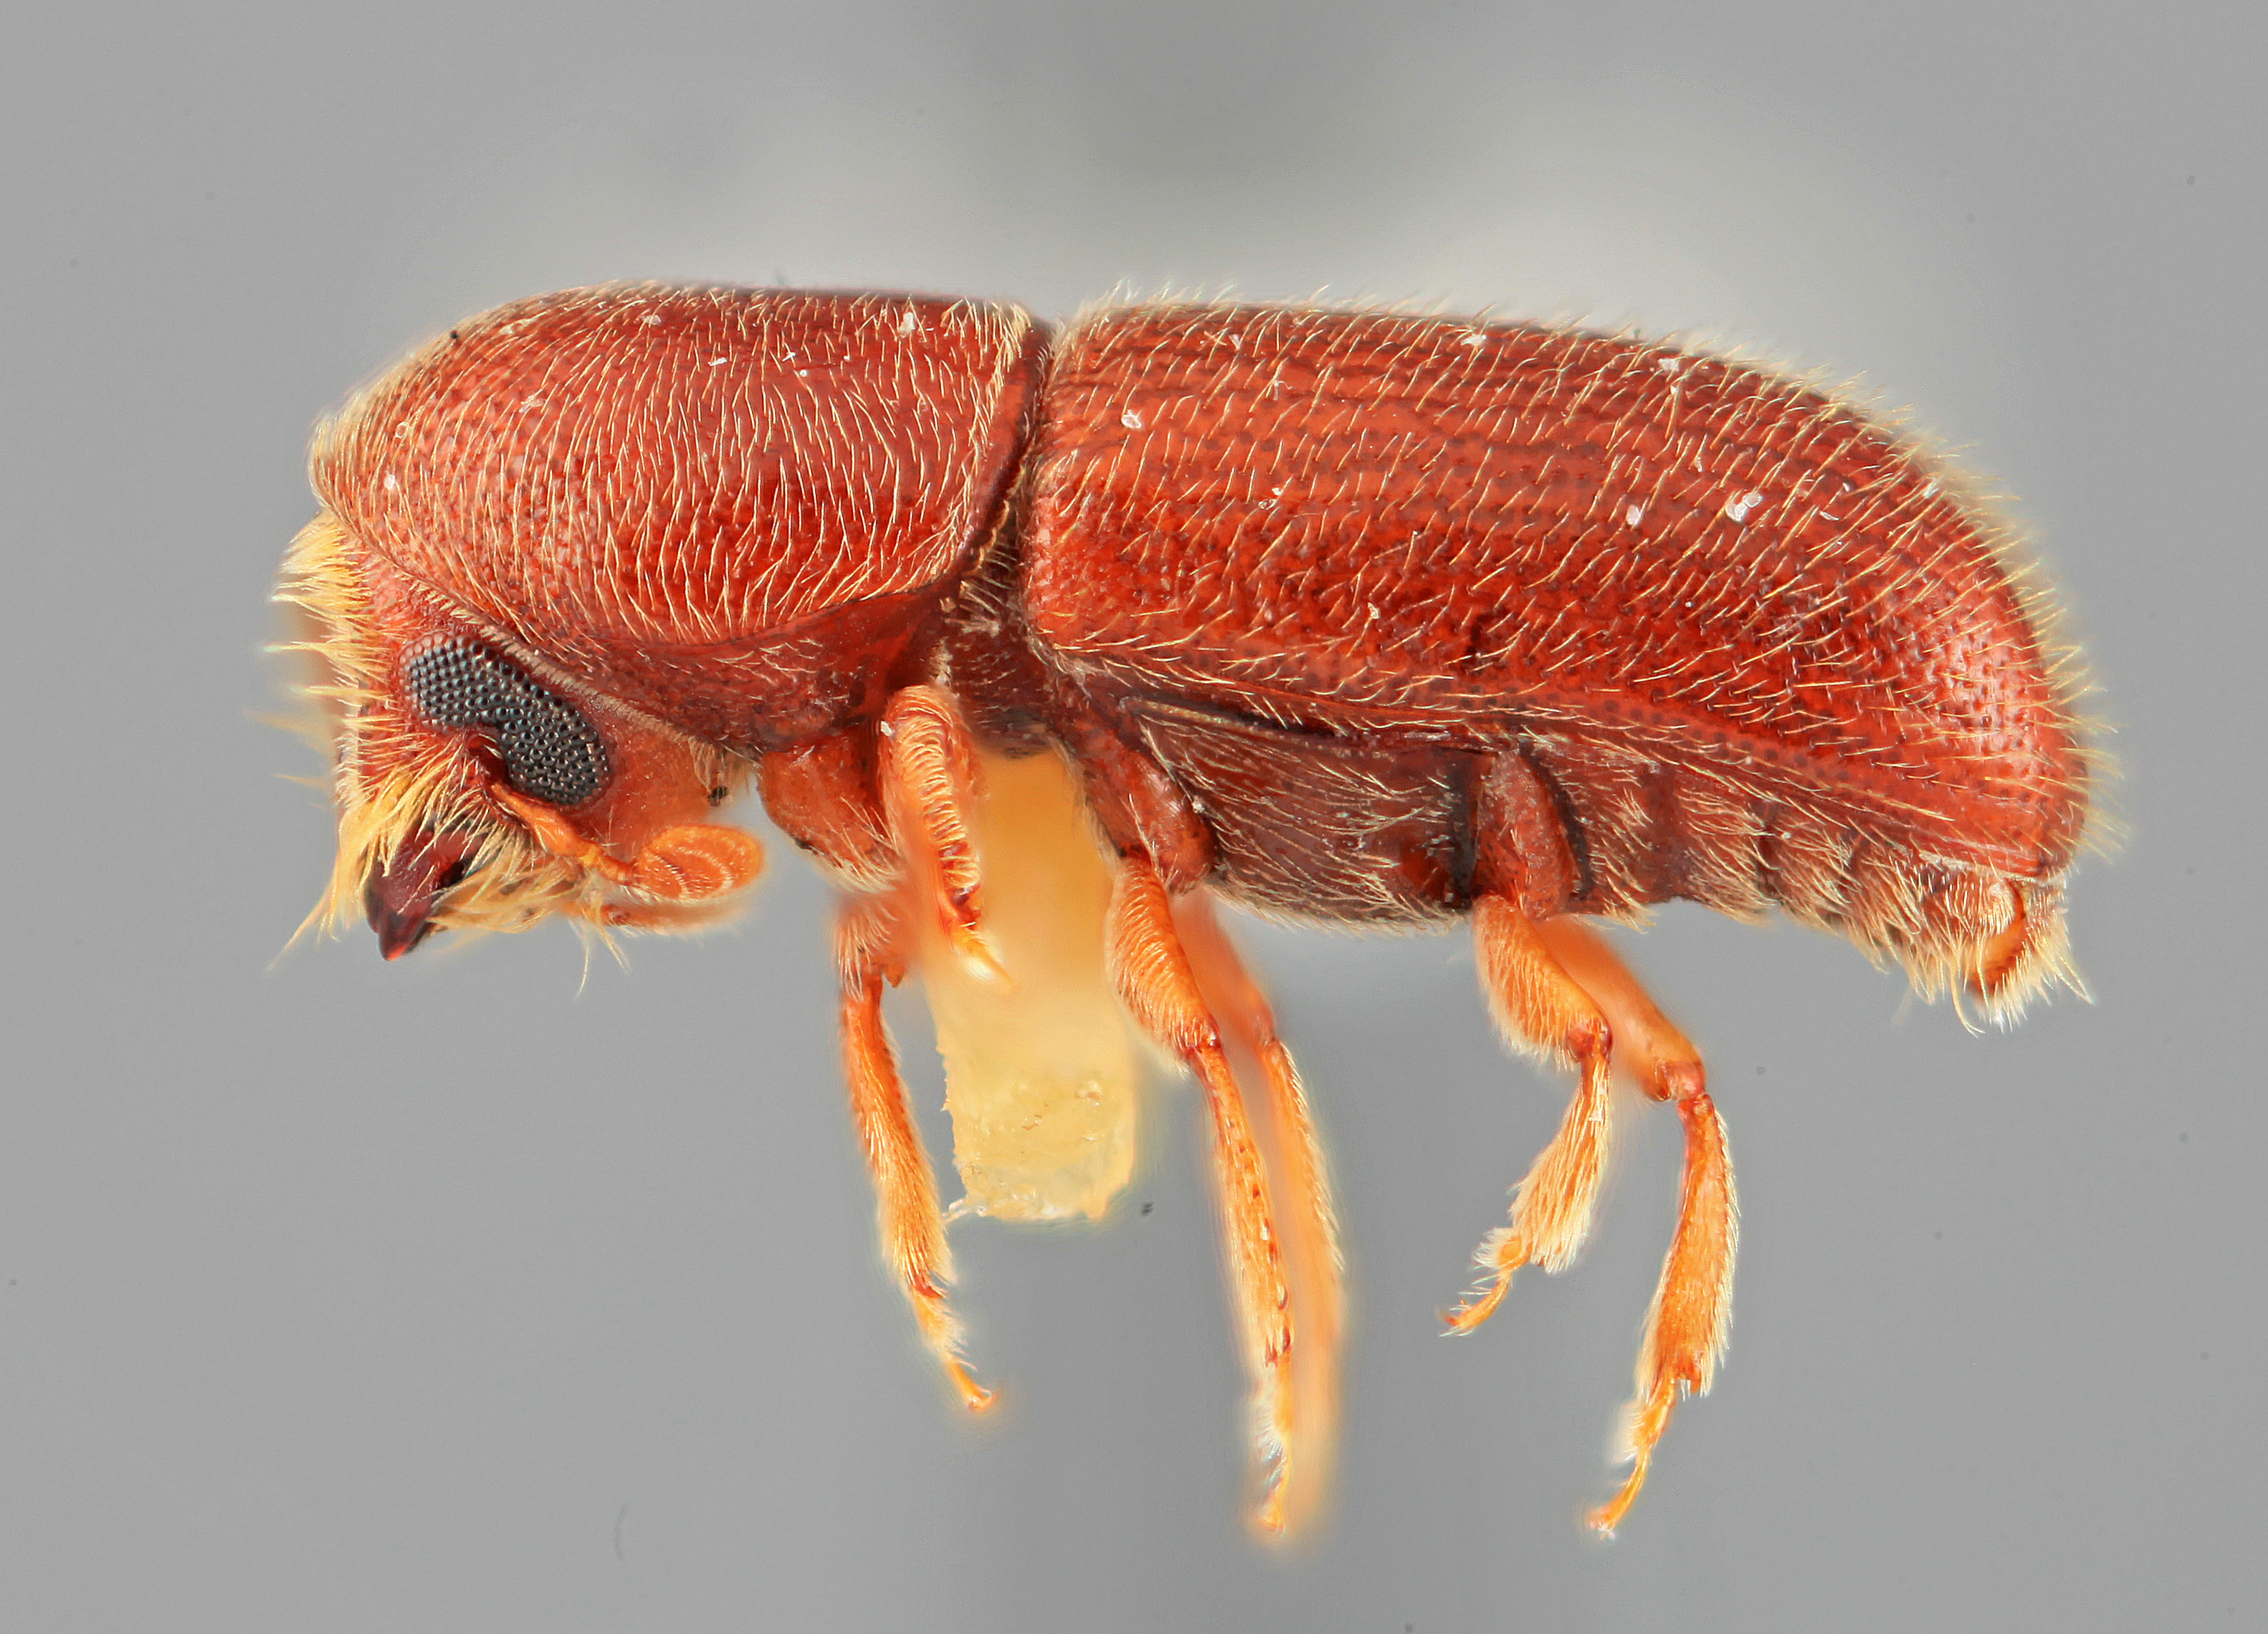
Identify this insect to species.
Araptus genialis
